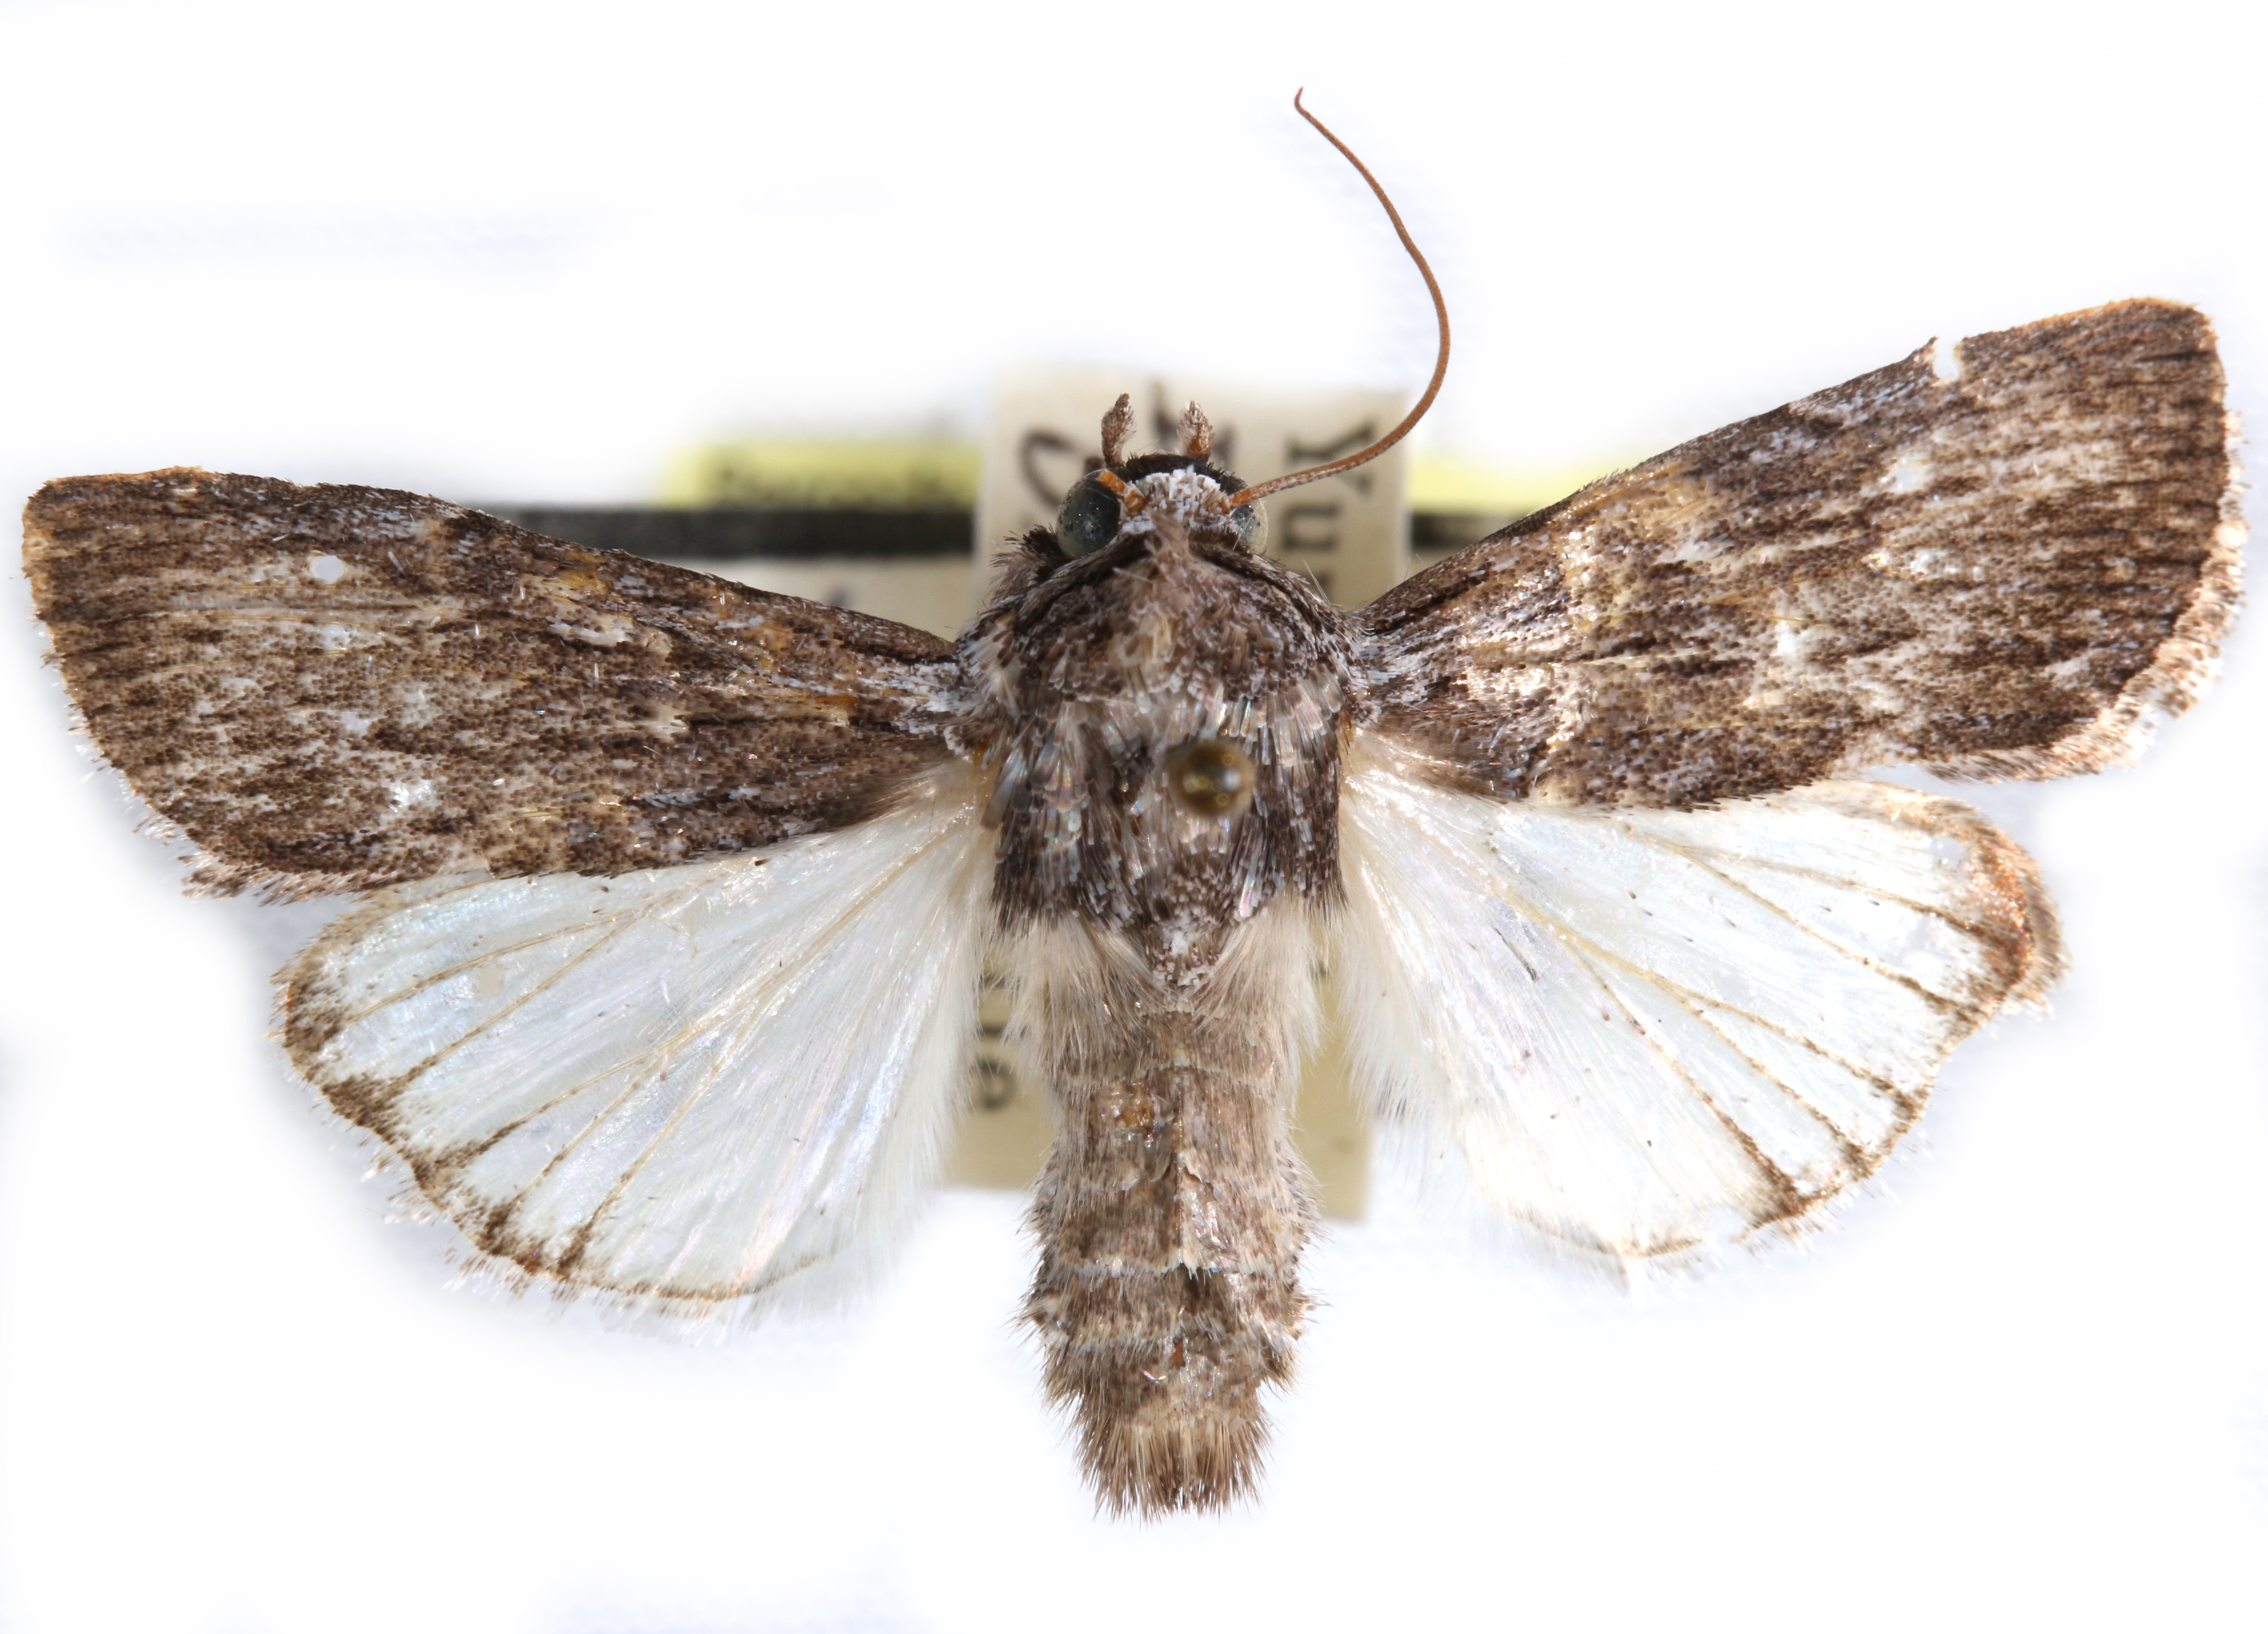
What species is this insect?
Neogalea esula
